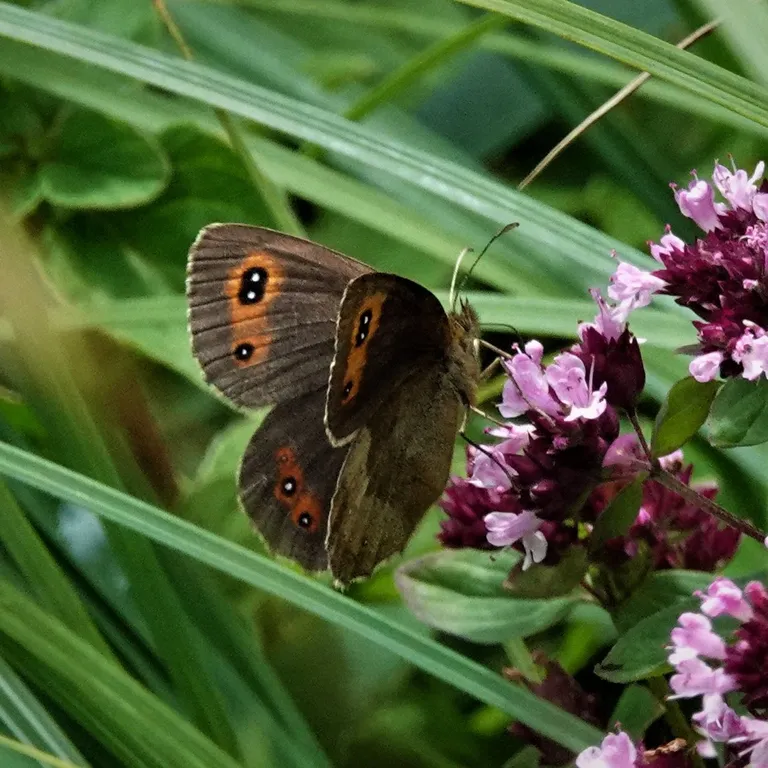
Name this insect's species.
Erebia aethiops
